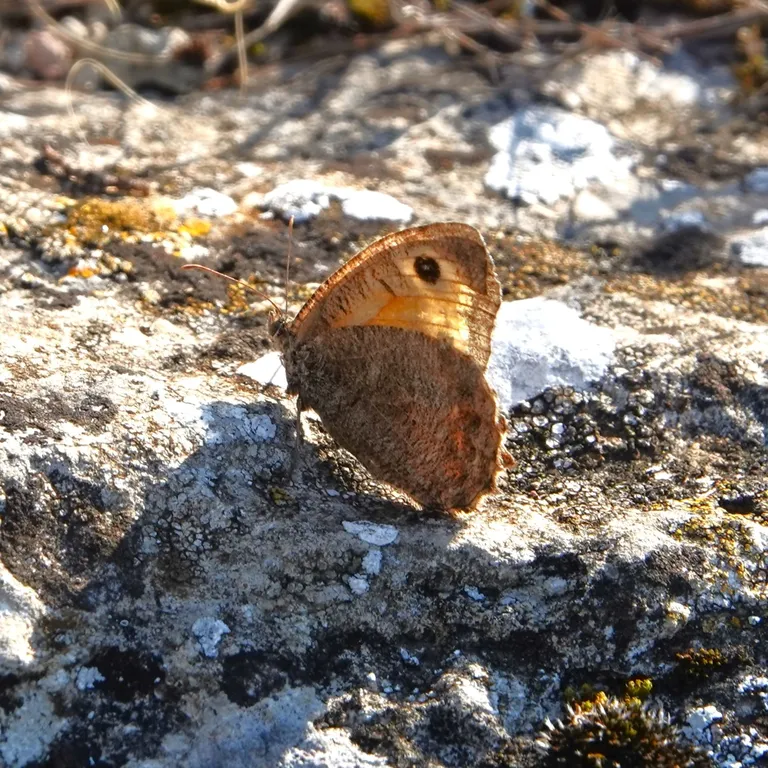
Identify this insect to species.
Arethusana arethusa
